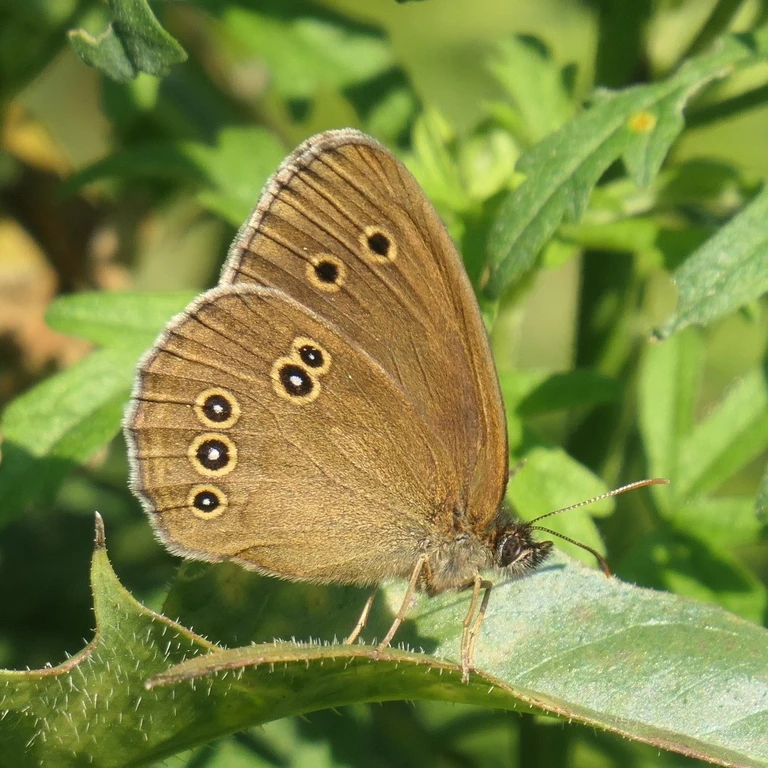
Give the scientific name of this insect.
Aphantopus hyperantus
